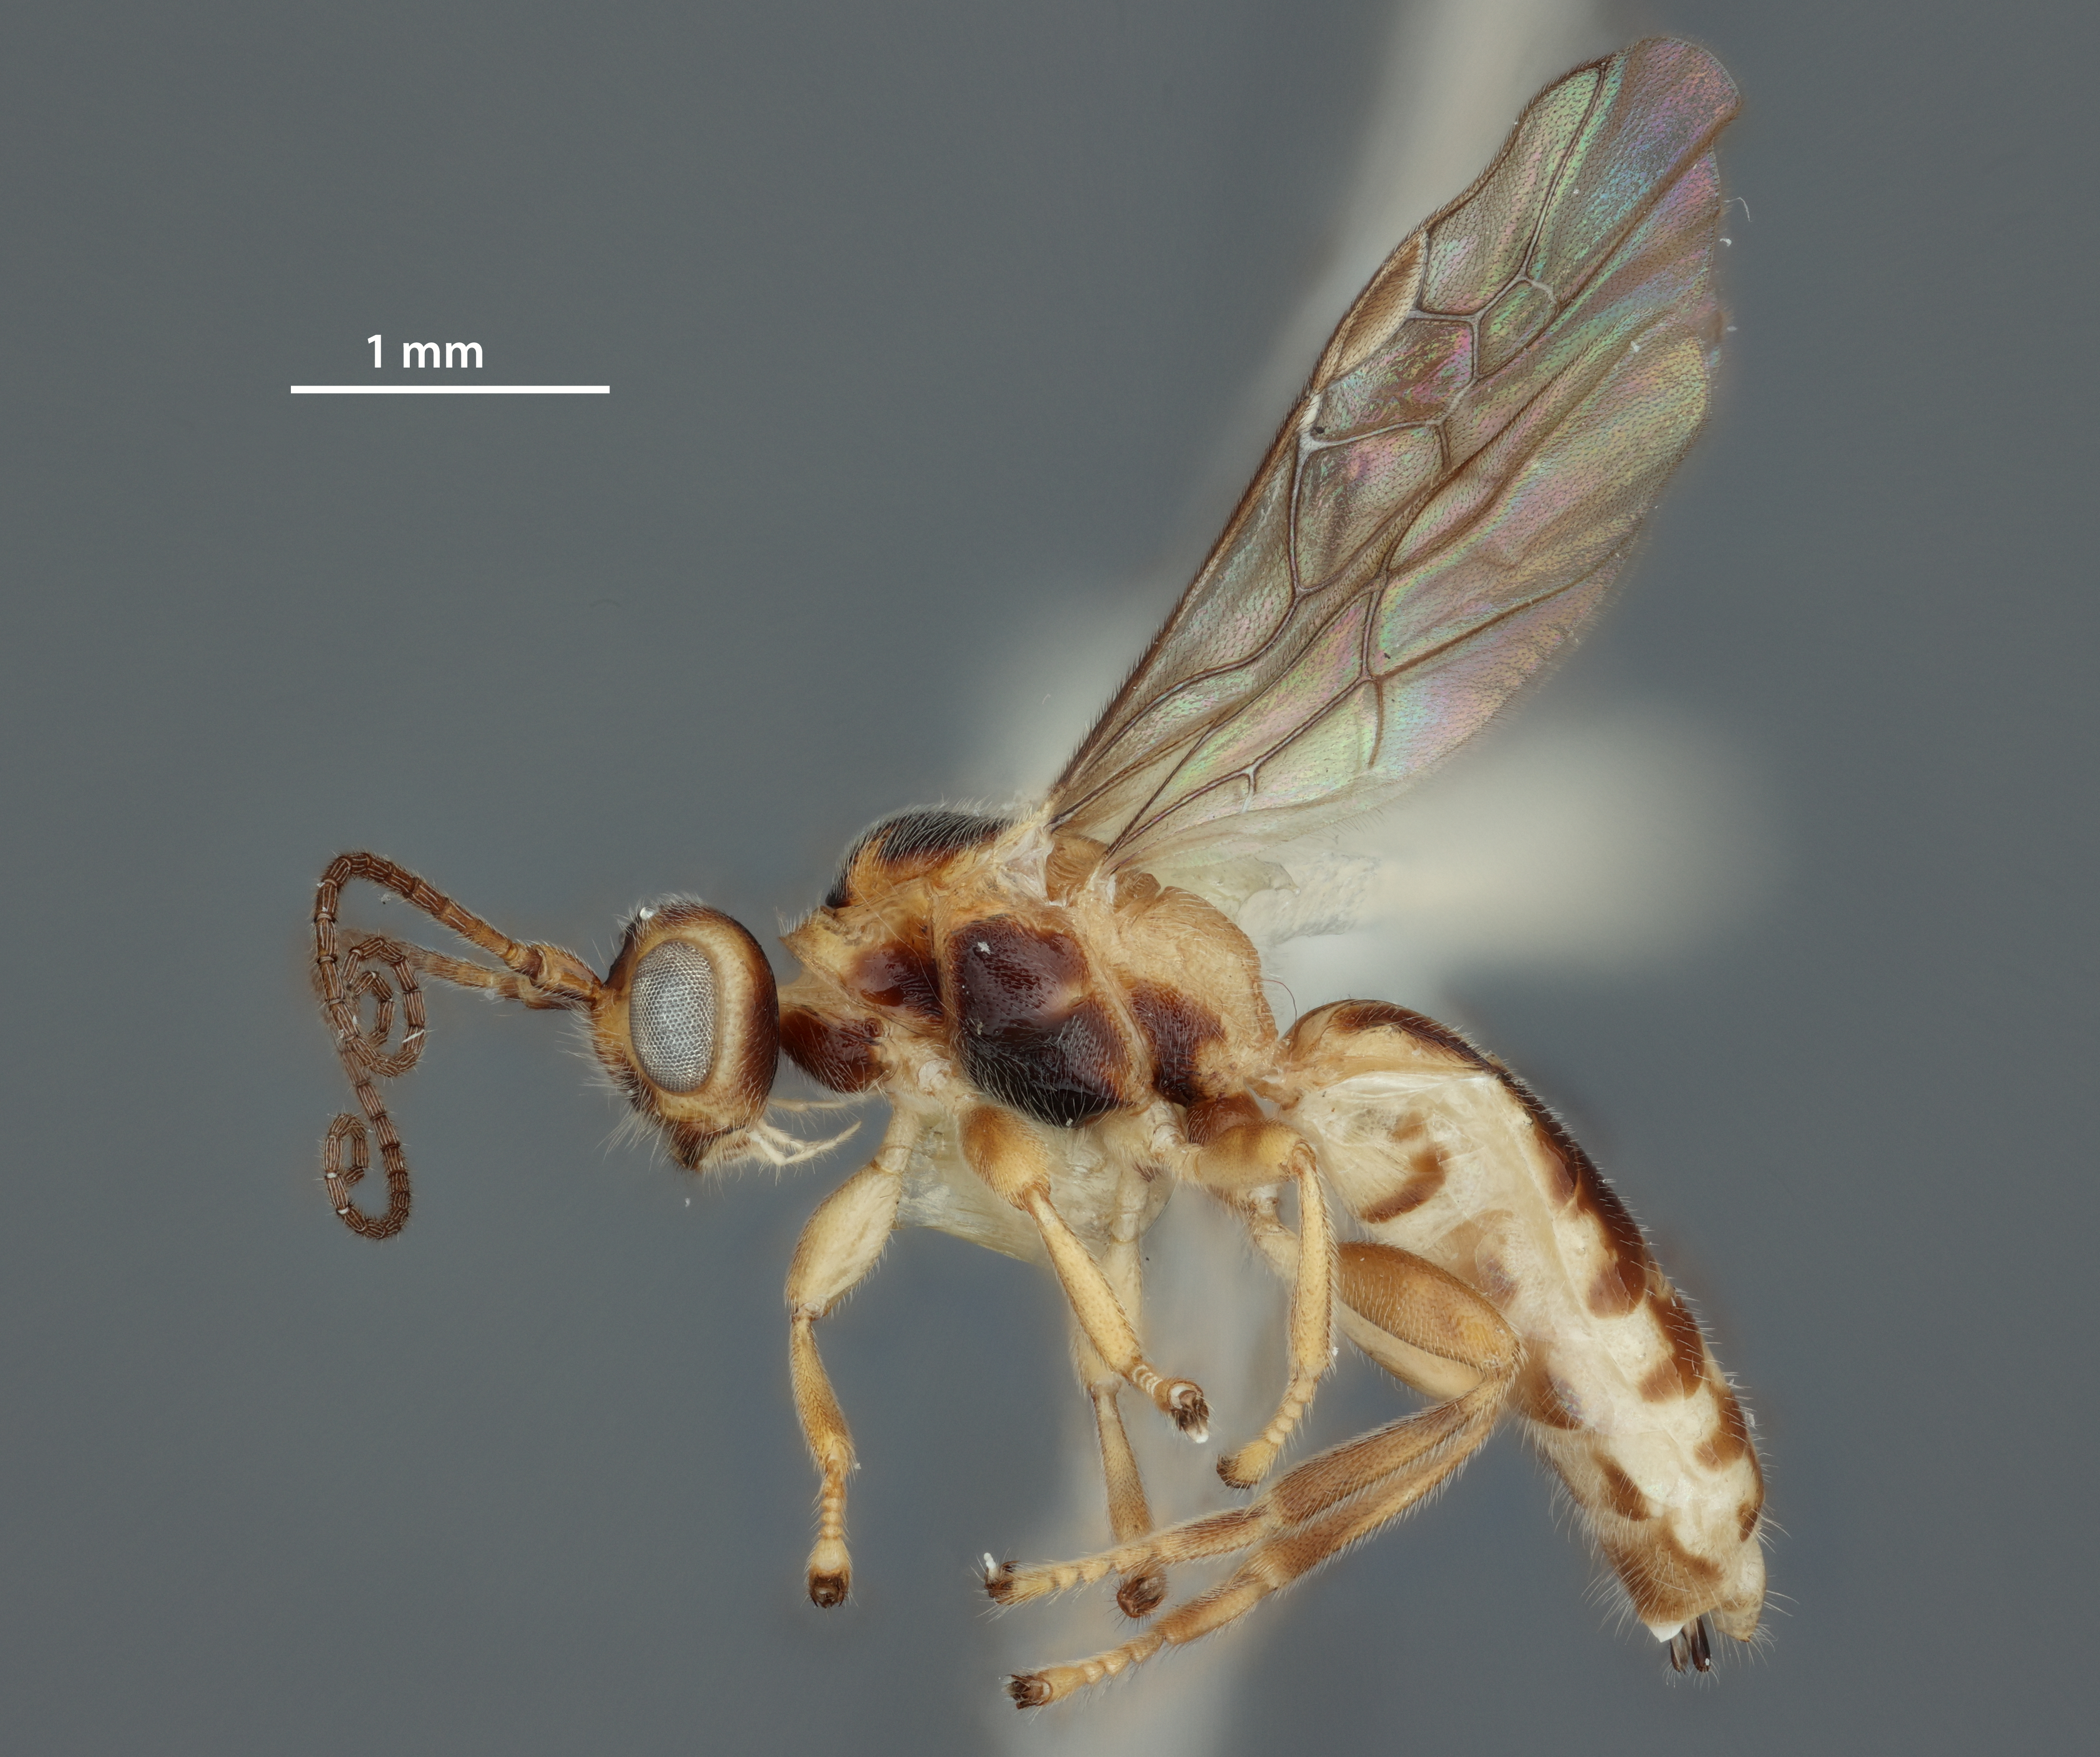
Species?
Yelicones pilops
